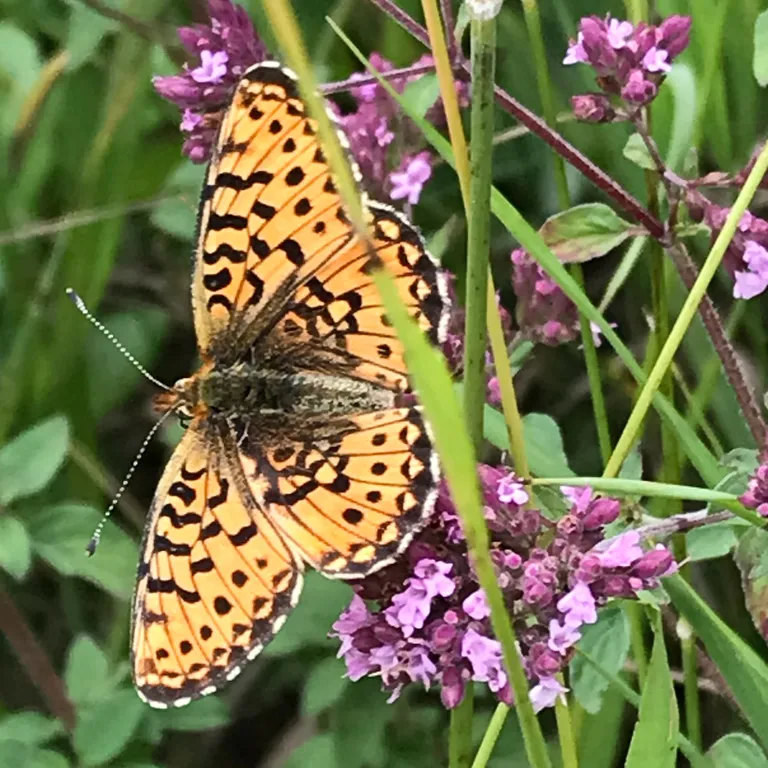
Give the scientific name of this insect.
Boloria euphrosyne (also Clossiana euphrosyne)
